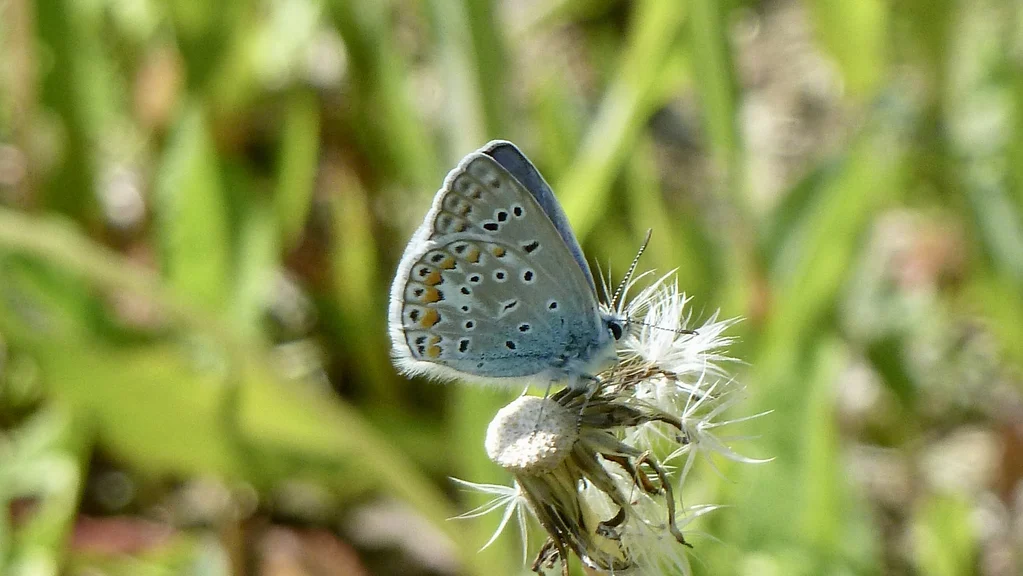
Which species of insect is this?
Polyommatus icarus
